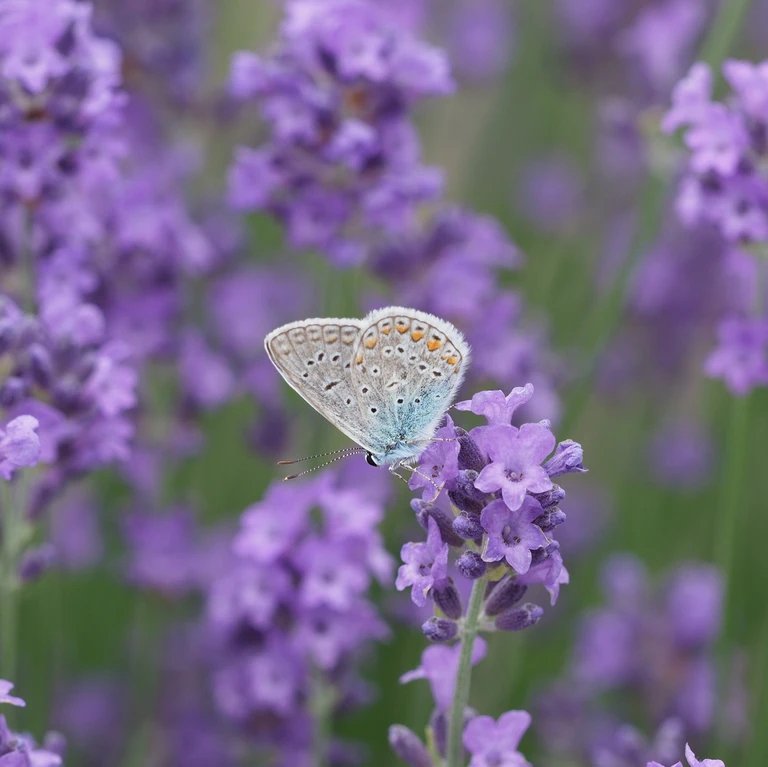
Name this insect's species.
Polyommatus icarus
